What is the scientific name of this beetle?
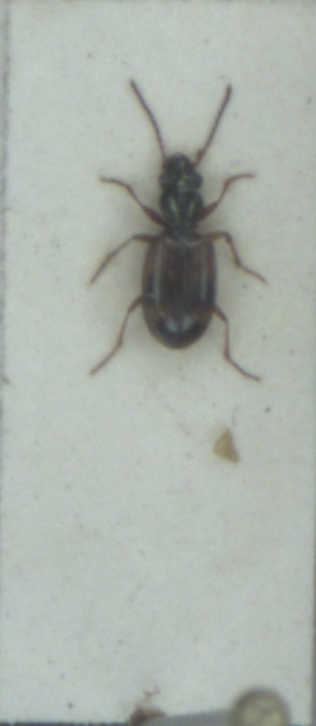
Bembidion articulatum
